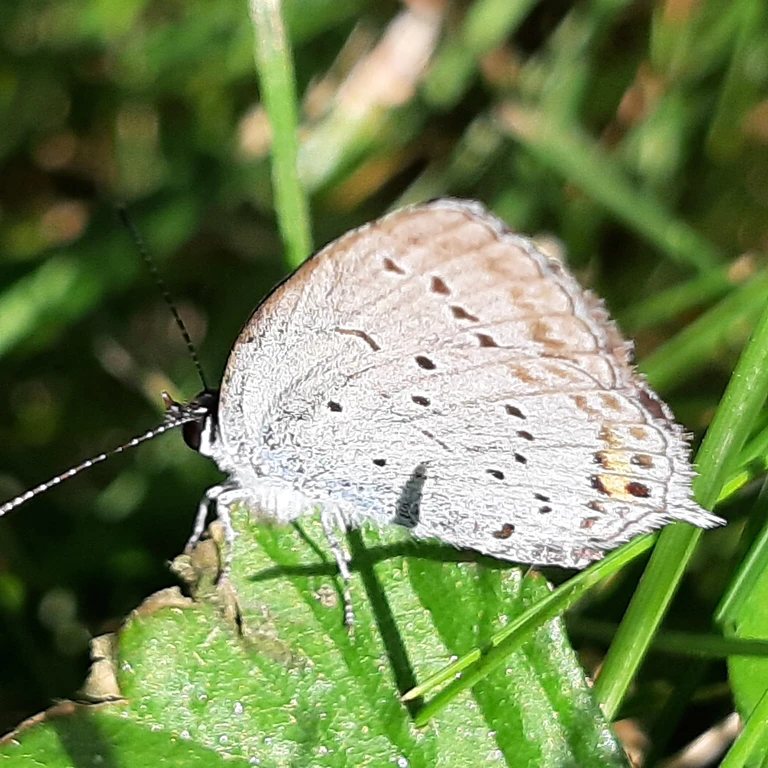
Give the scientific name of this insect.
Cupido argiades (also Elkalyce argiades)
